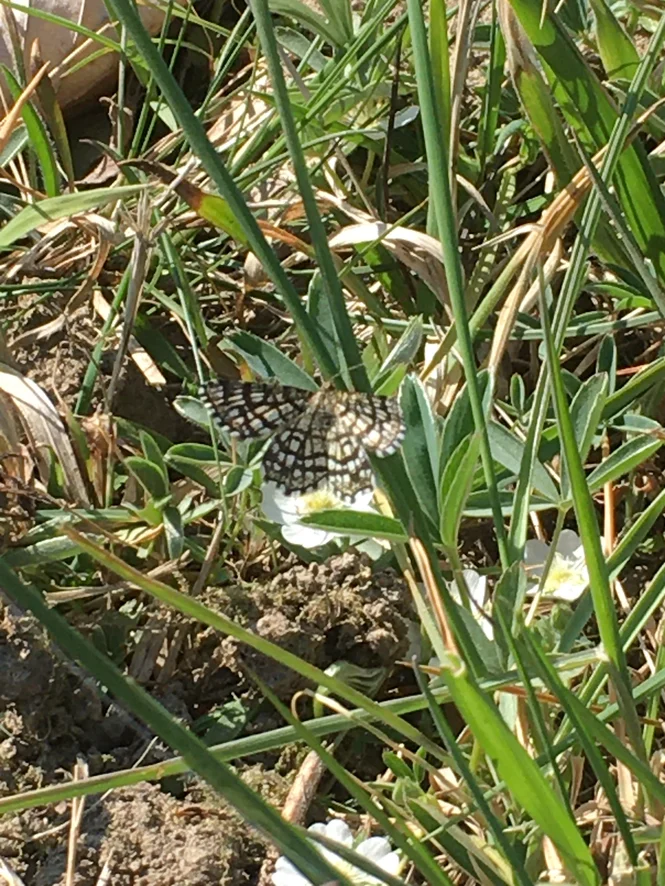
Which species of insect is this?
Chiasmia clathrata
